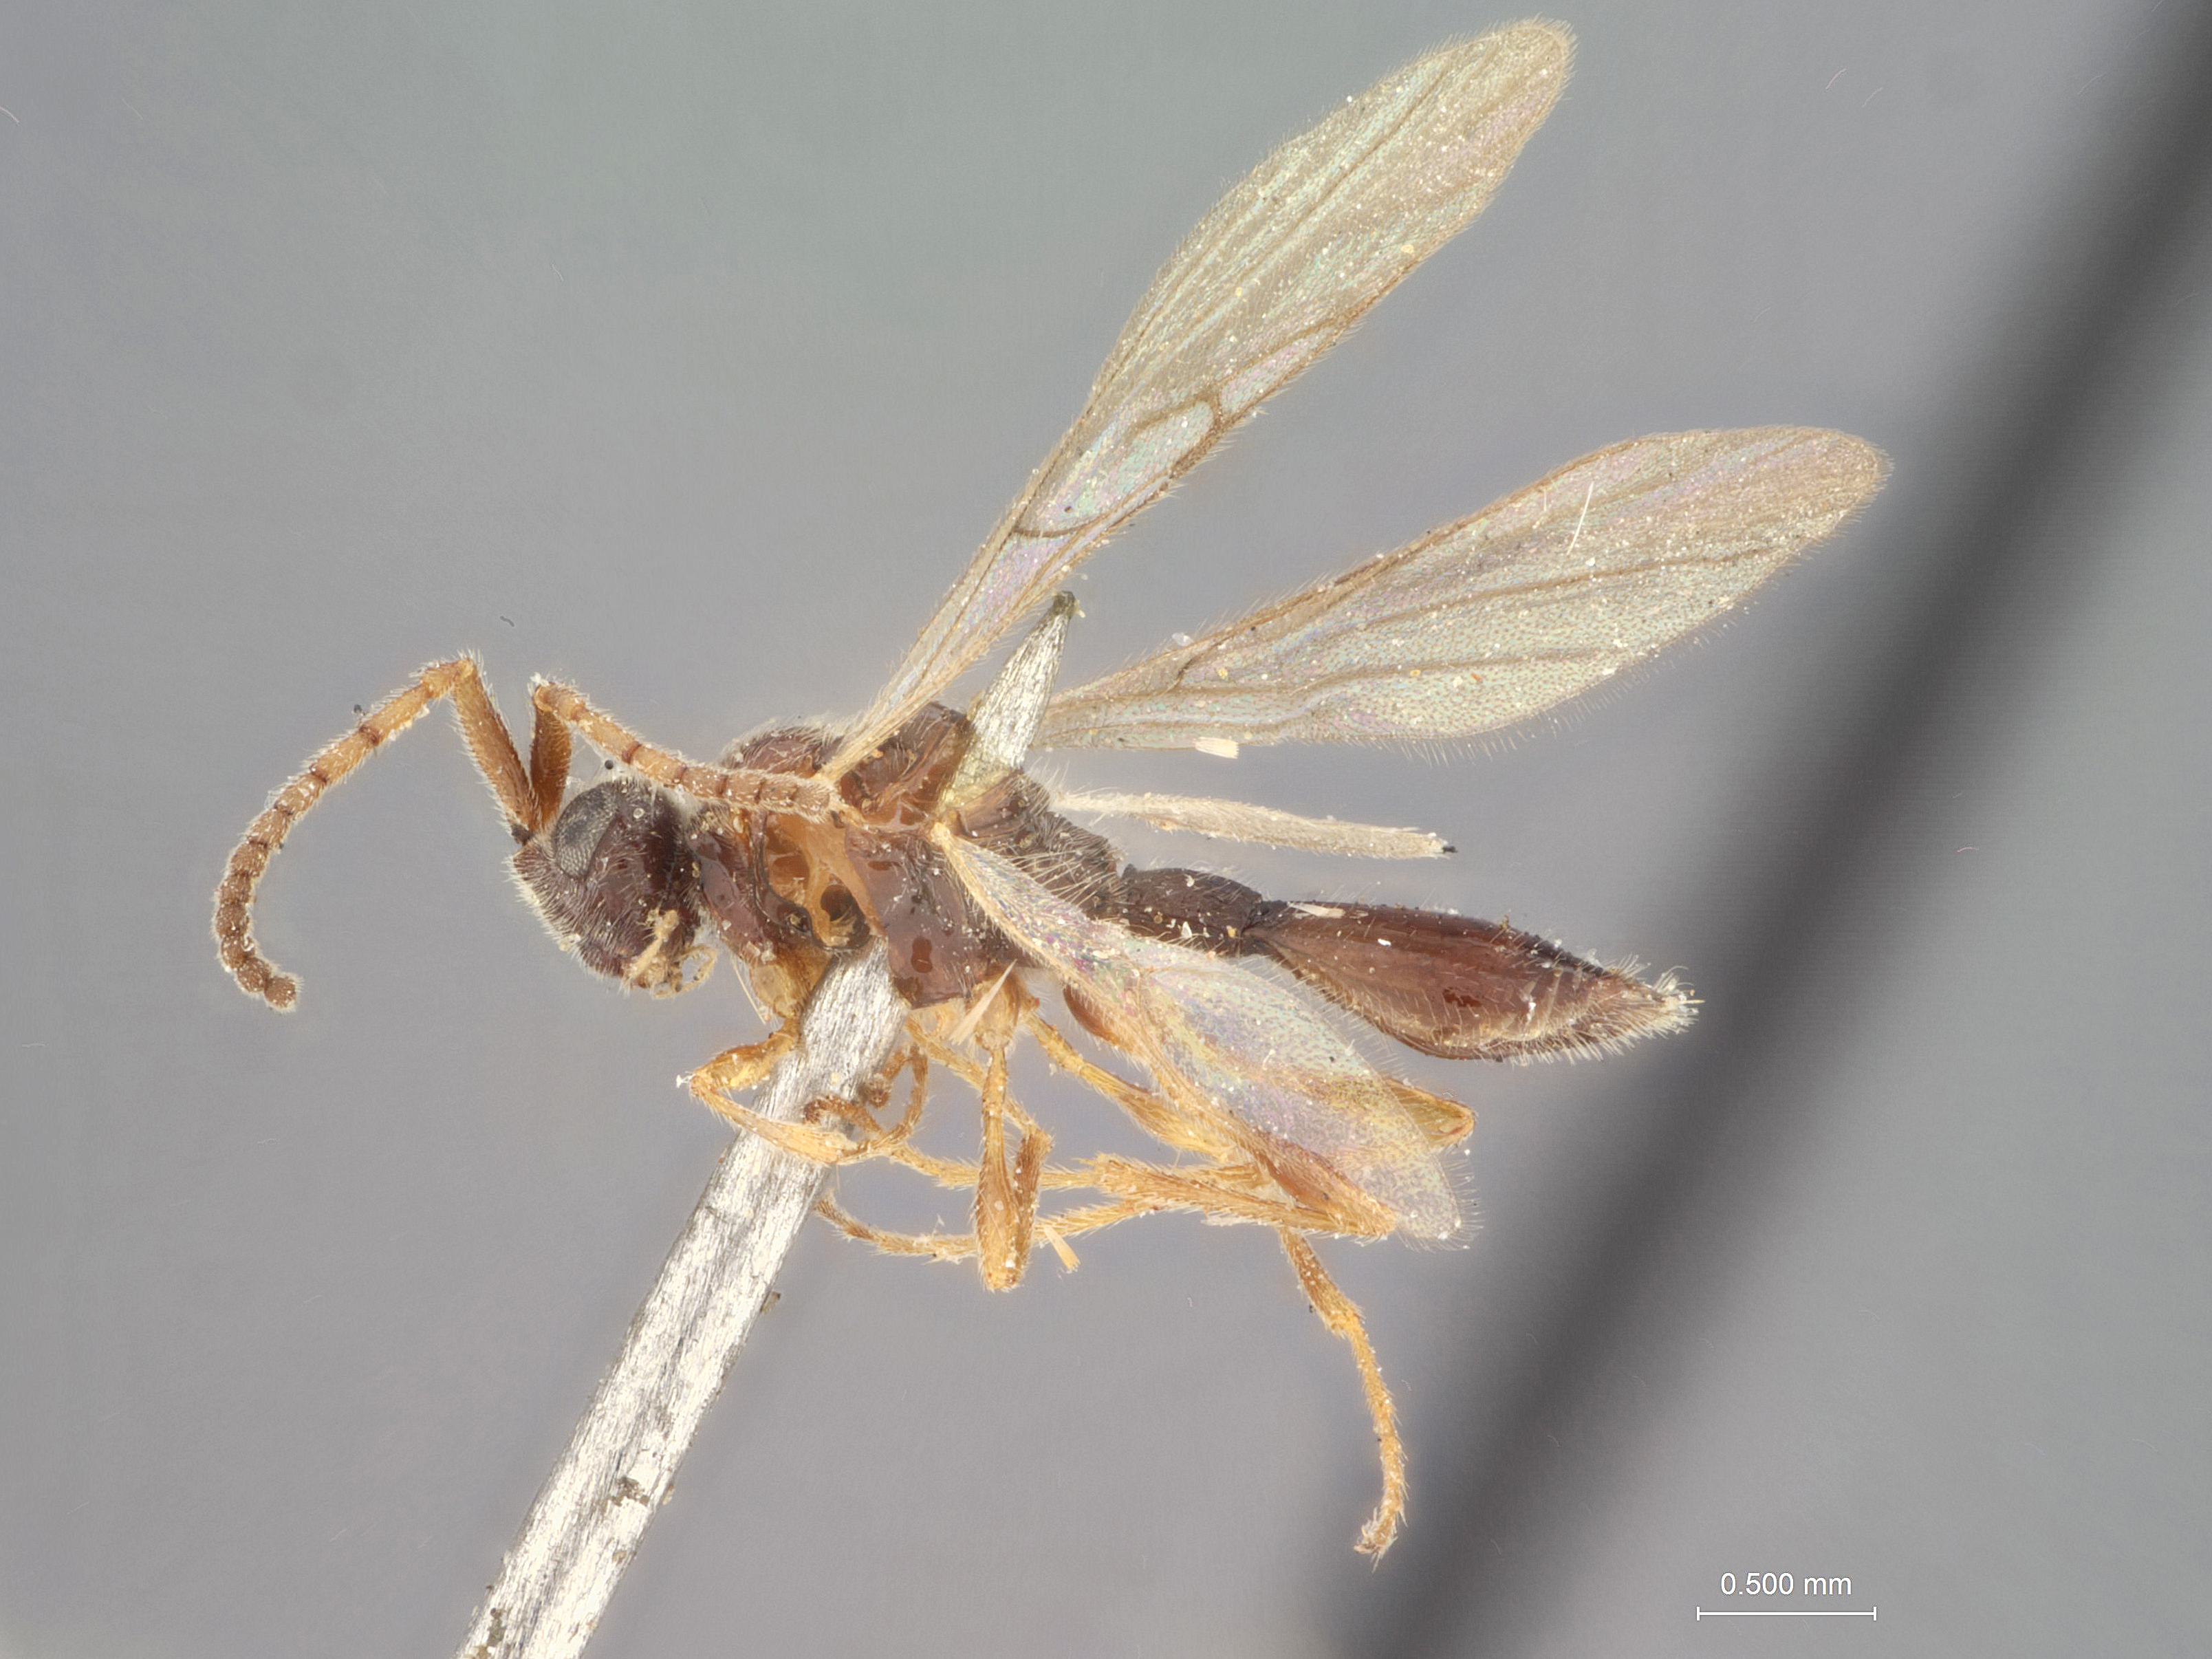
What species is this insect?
Zelotypa borealis
